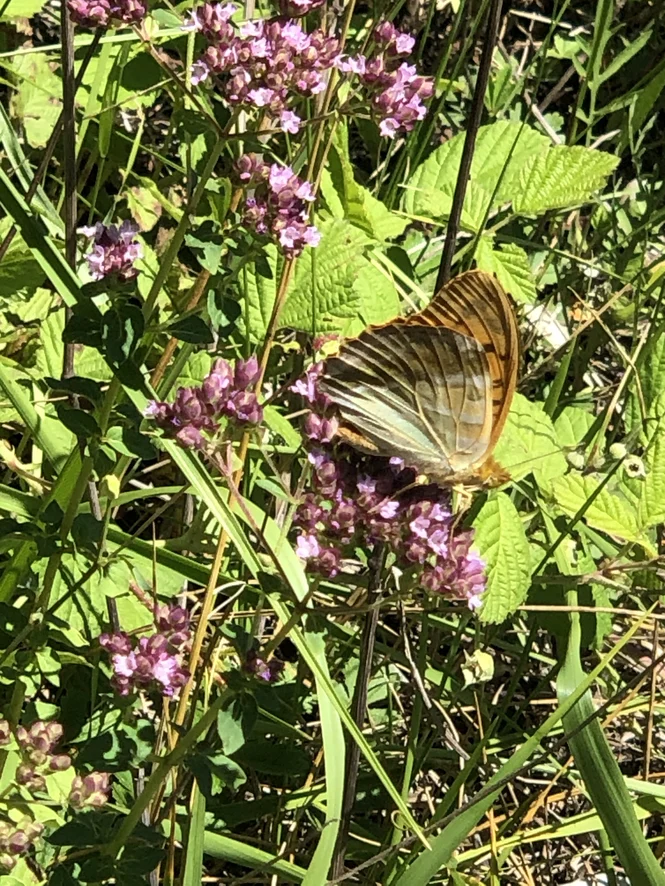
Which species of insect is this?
Argynnis paphia
